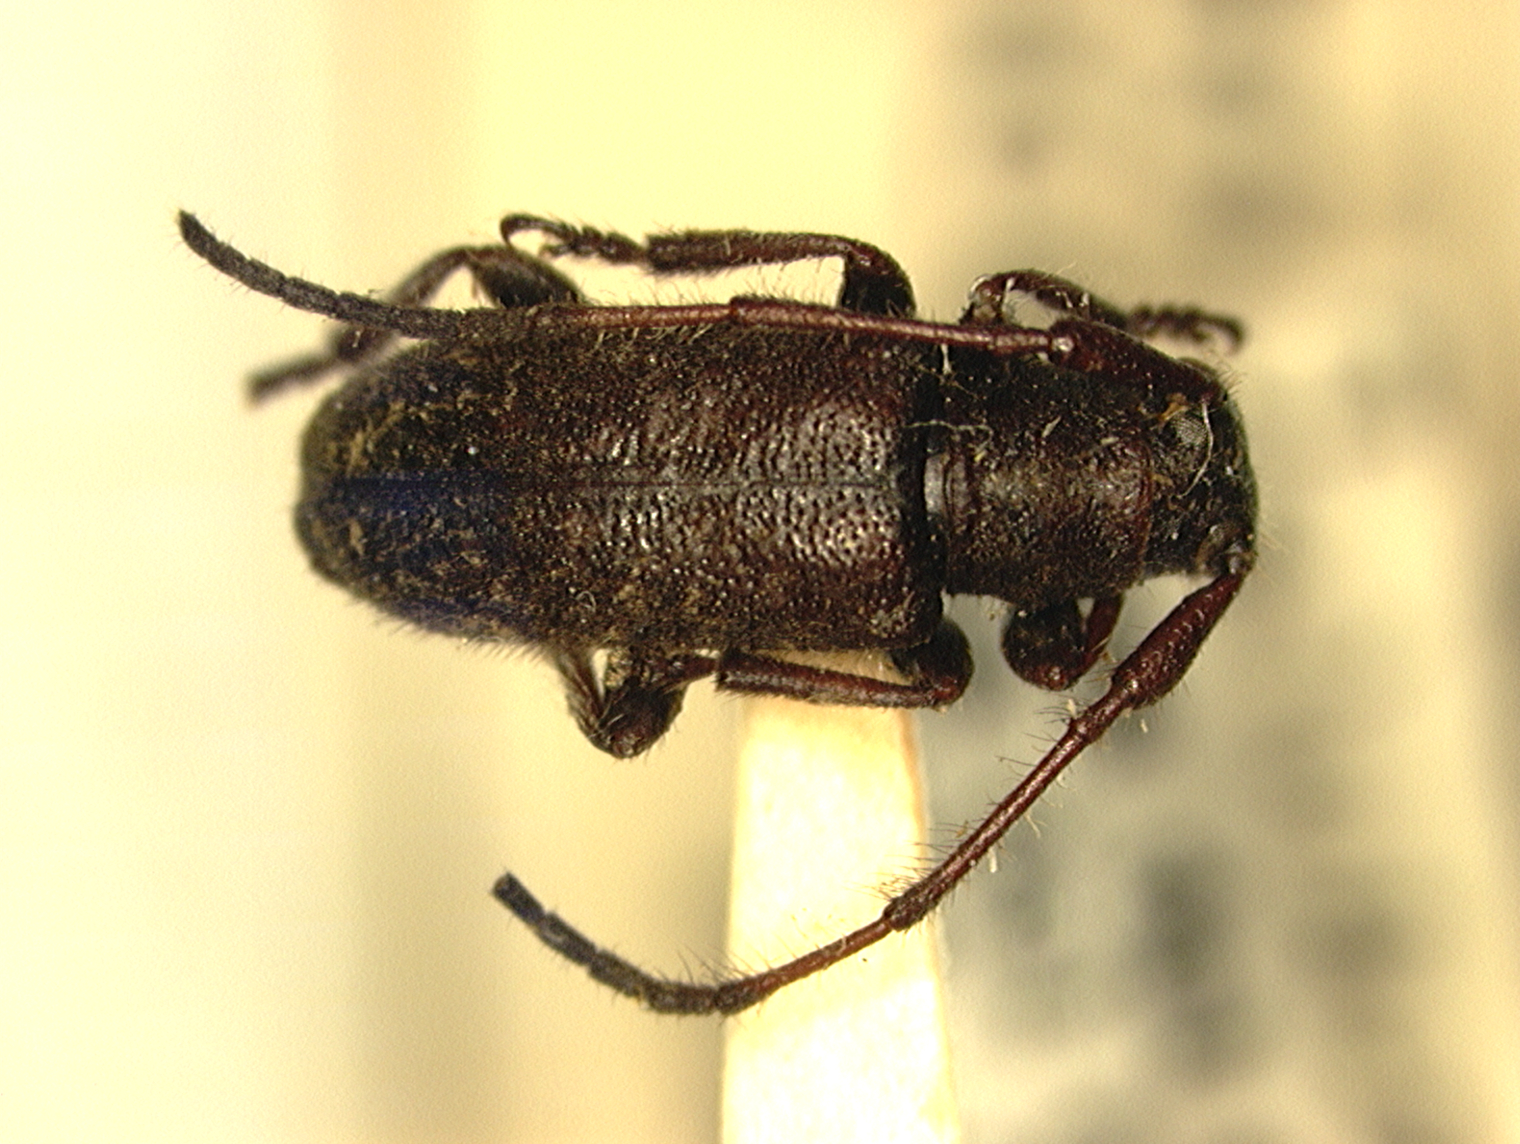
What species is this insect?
Phidola picea (also Eupogonius piceus)
